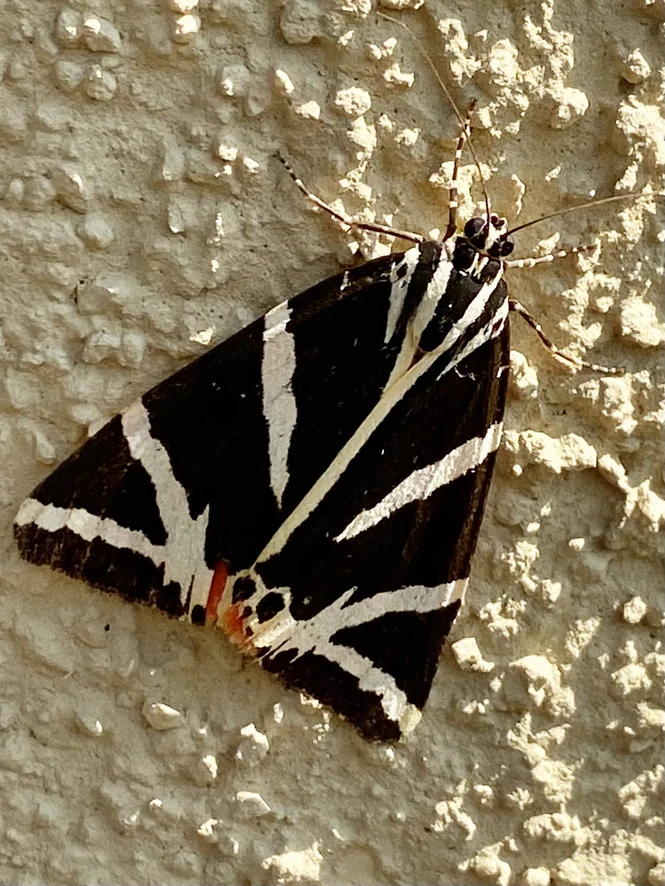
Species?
Euplagia quadripunctaria
